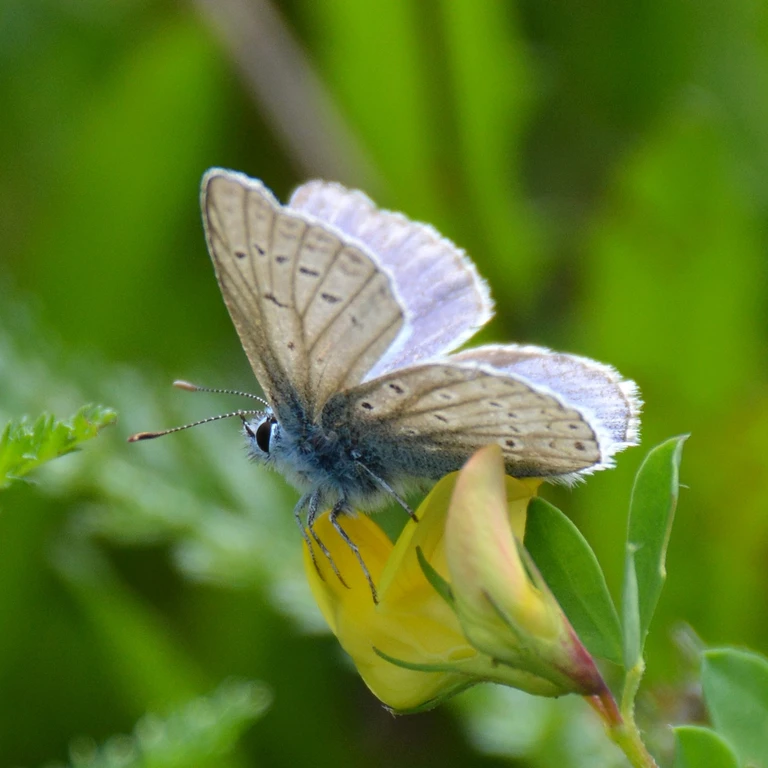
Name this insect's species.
Polyommatus icarus
